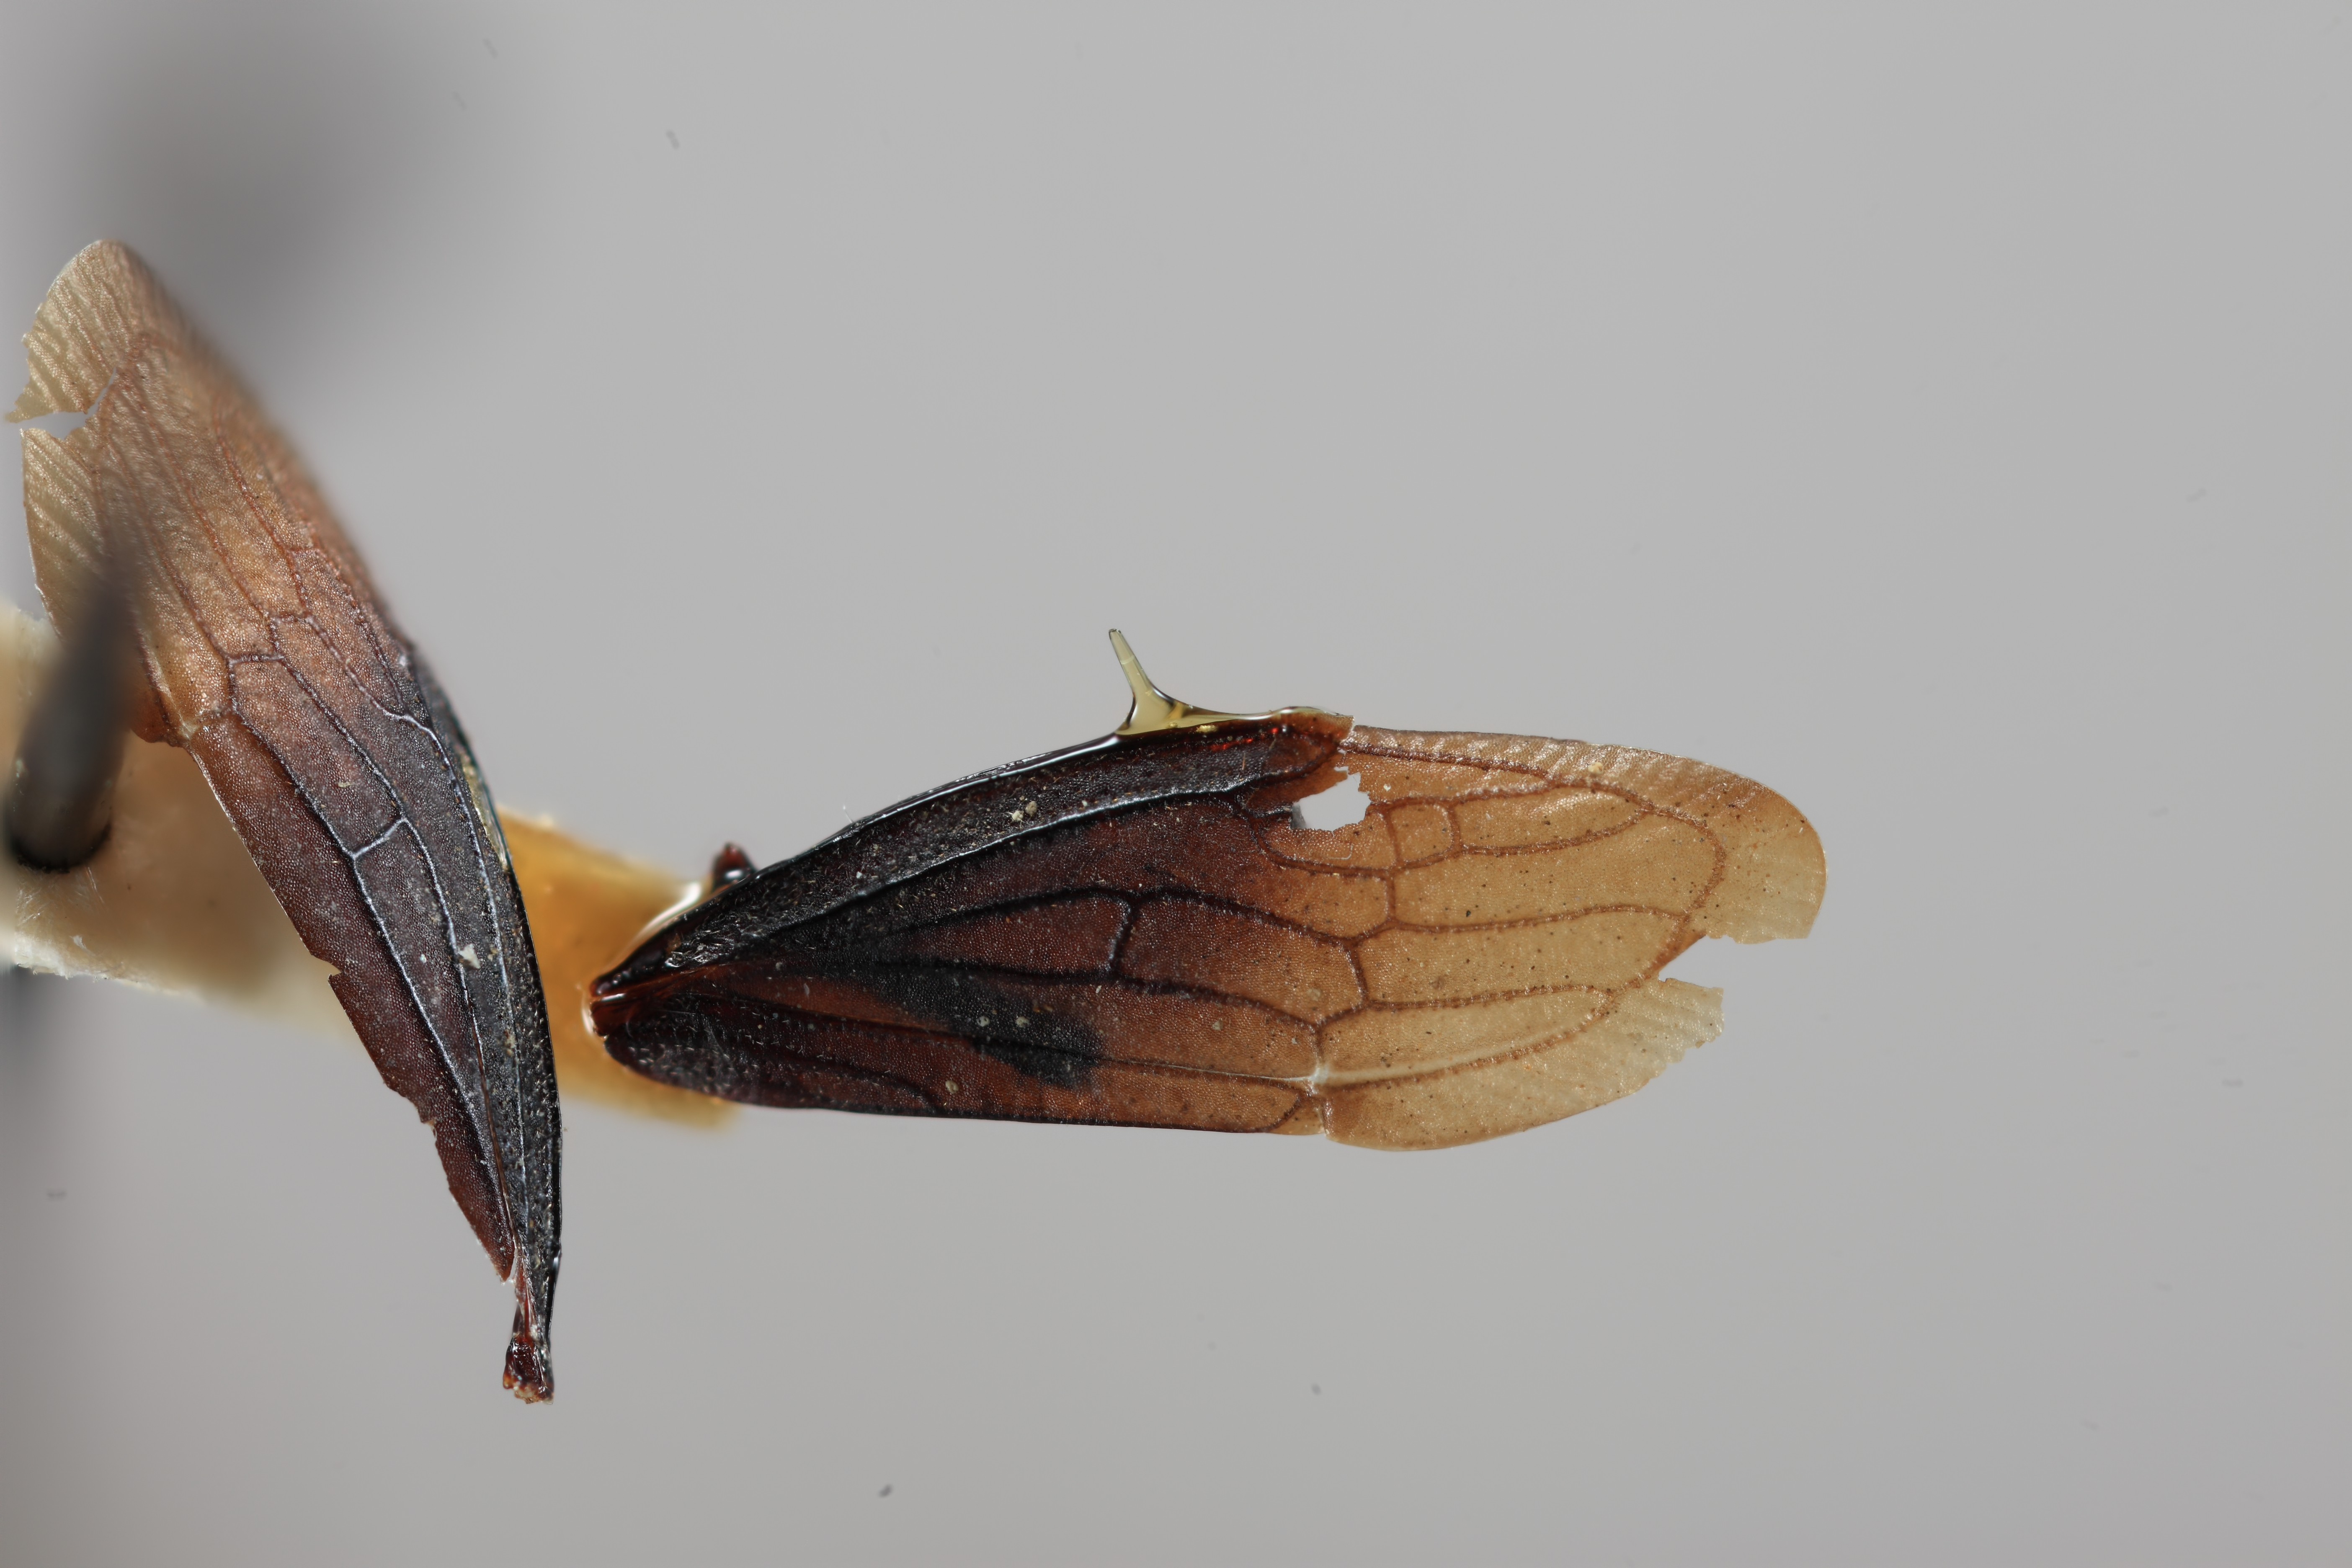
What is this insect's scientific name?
Leioscyta rufidorsa
